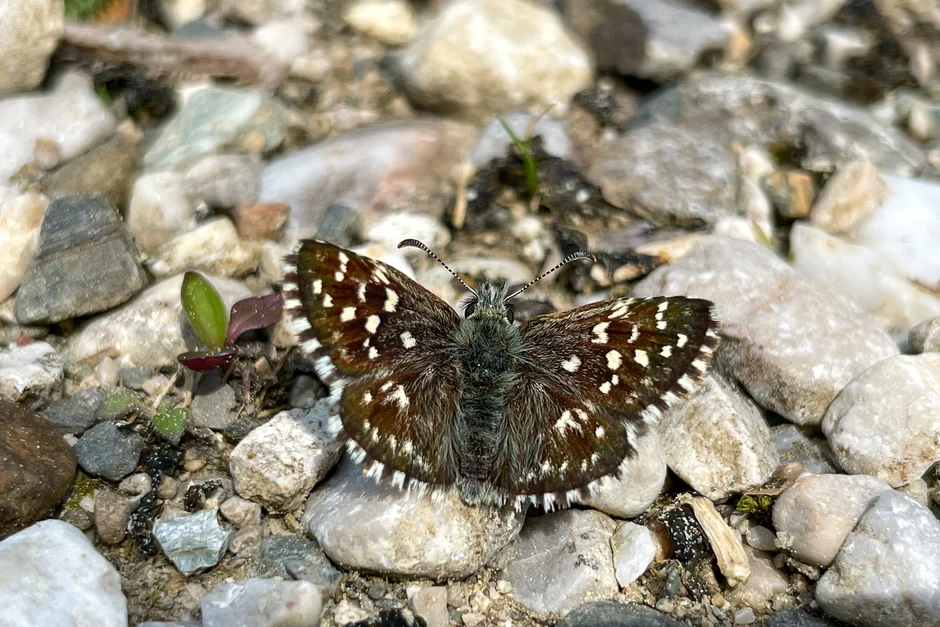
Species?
Pyrgus malvae
